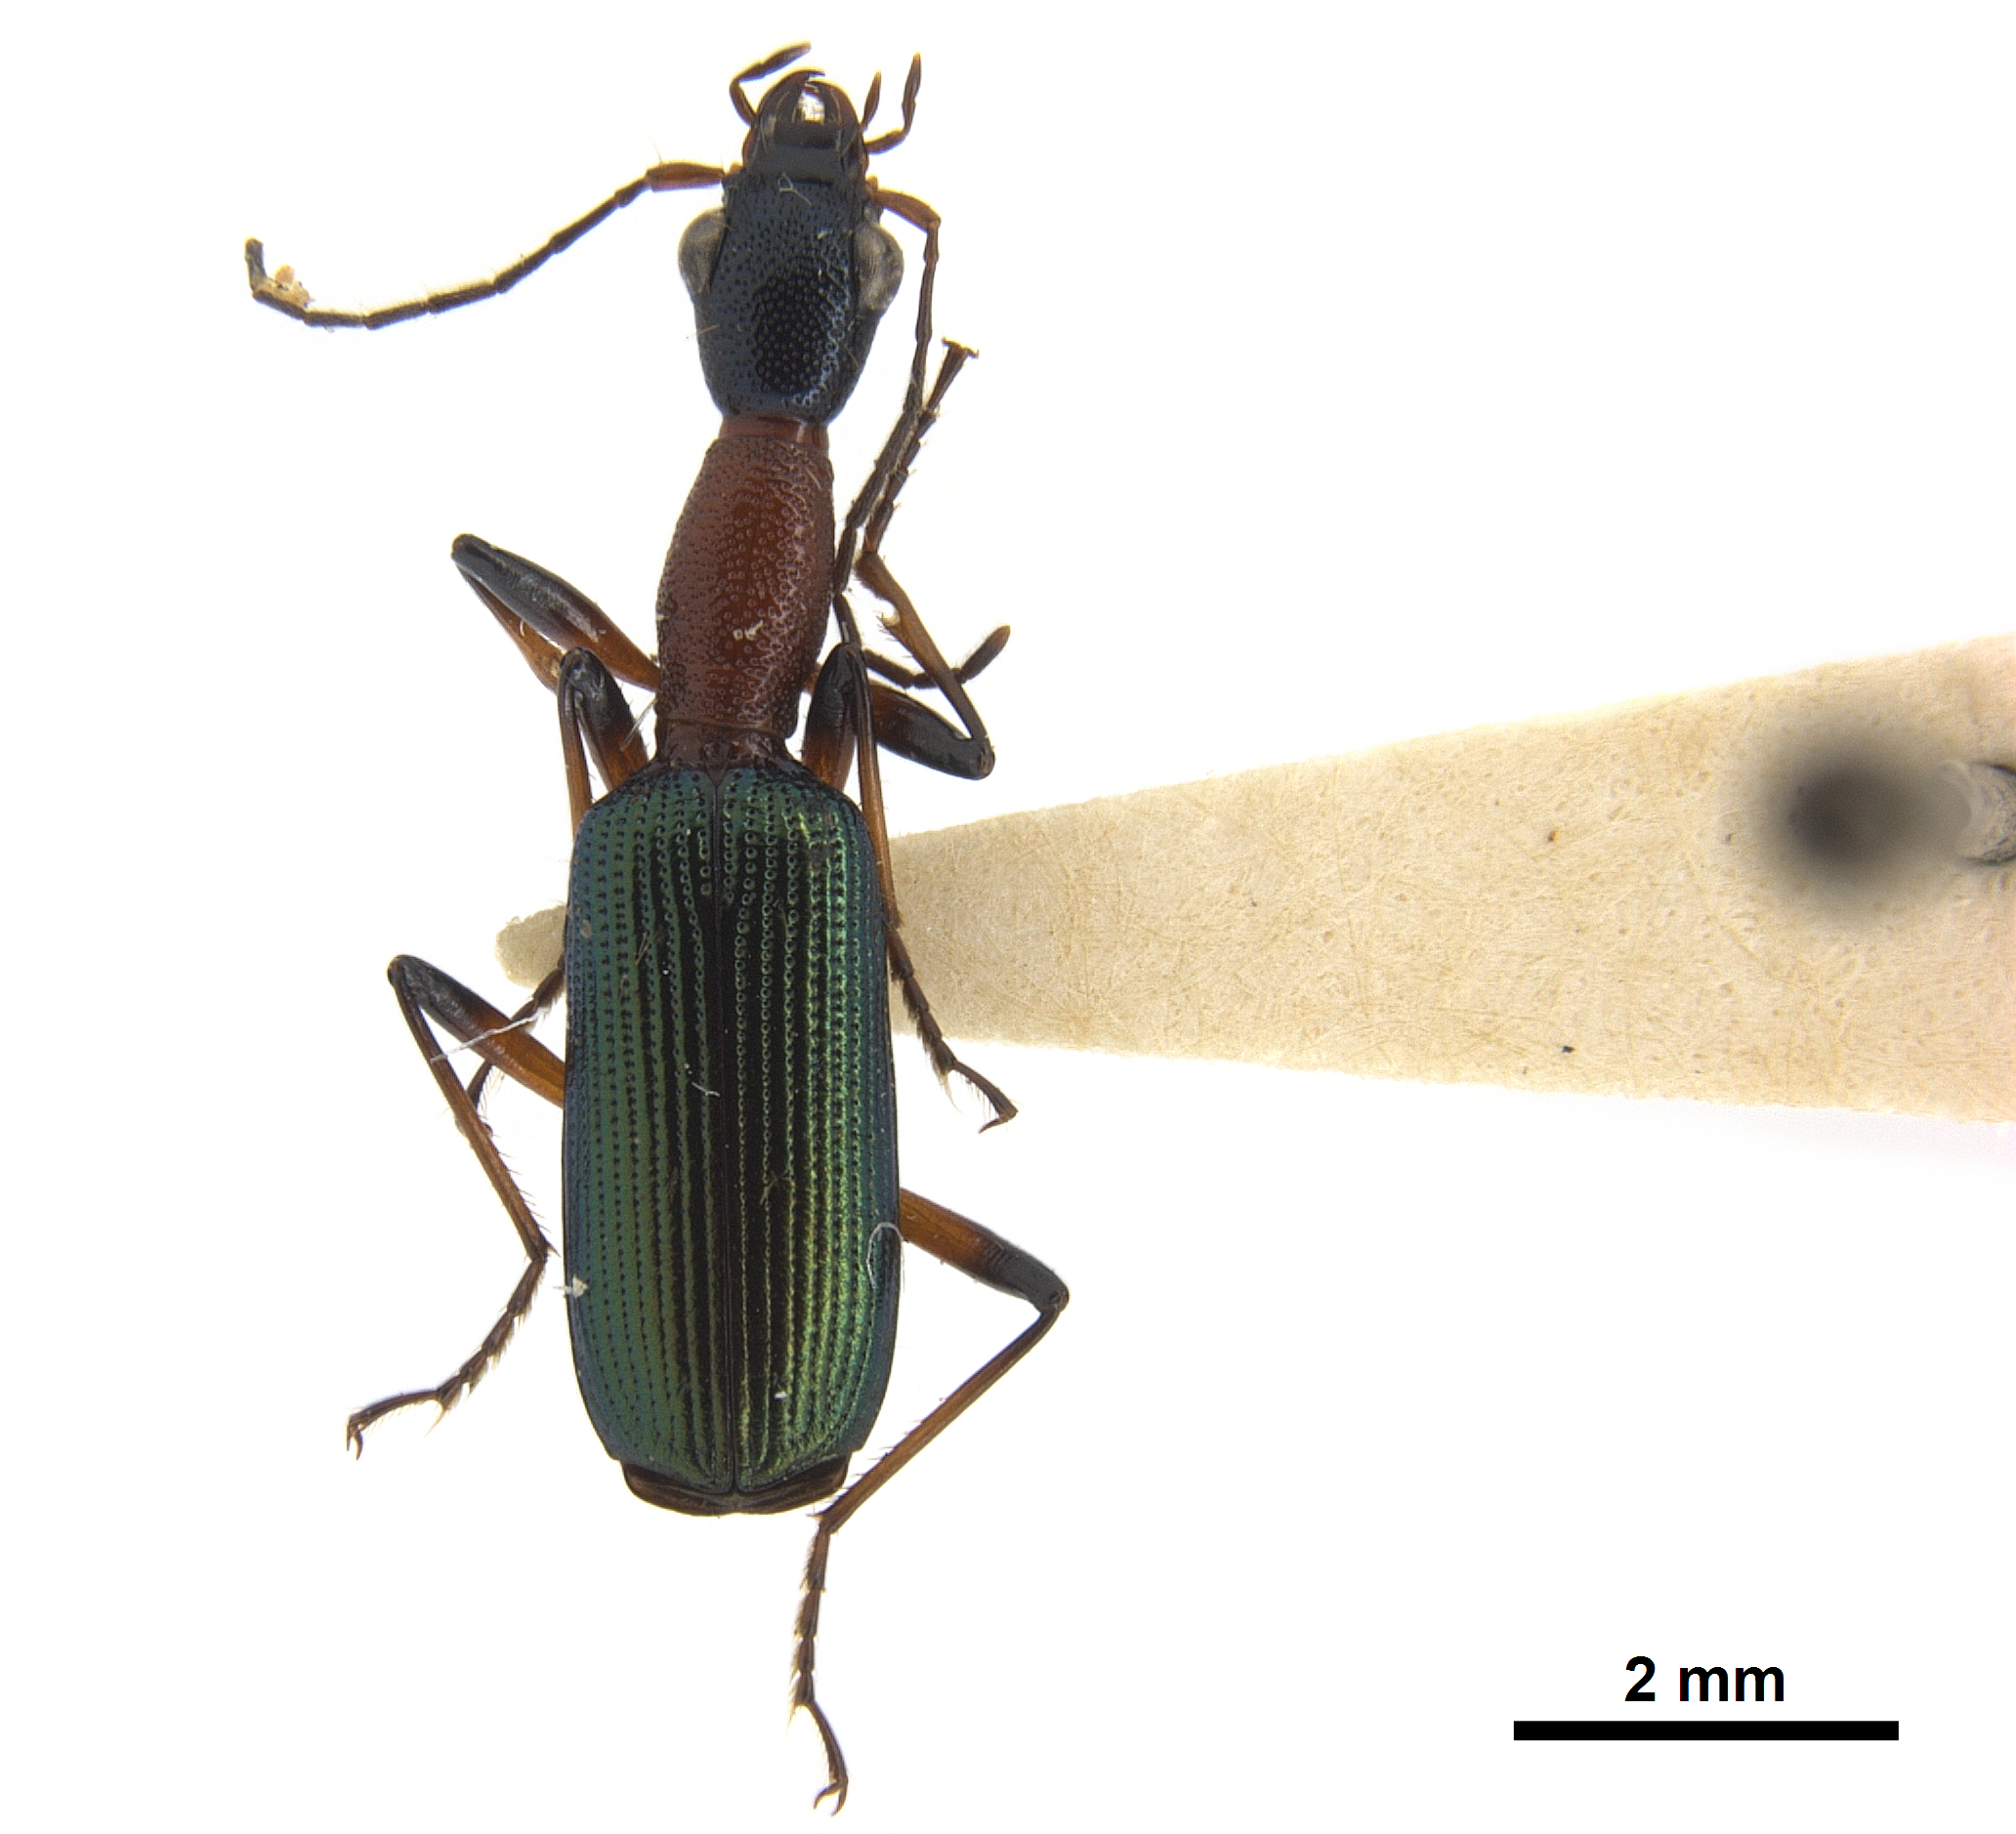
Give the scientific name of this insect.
Stenidia blanda
